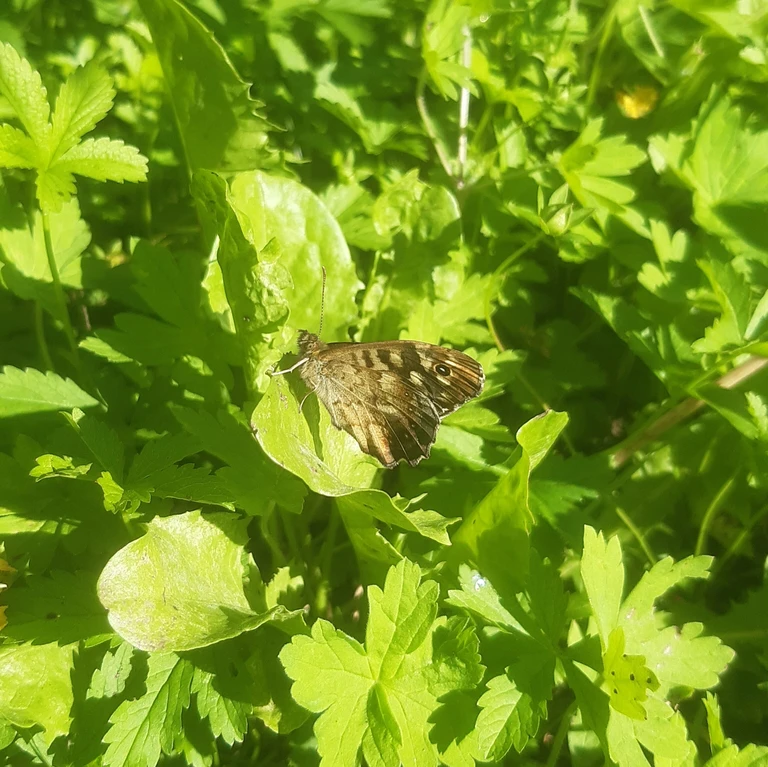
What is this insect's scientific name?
Pararge aegeria
